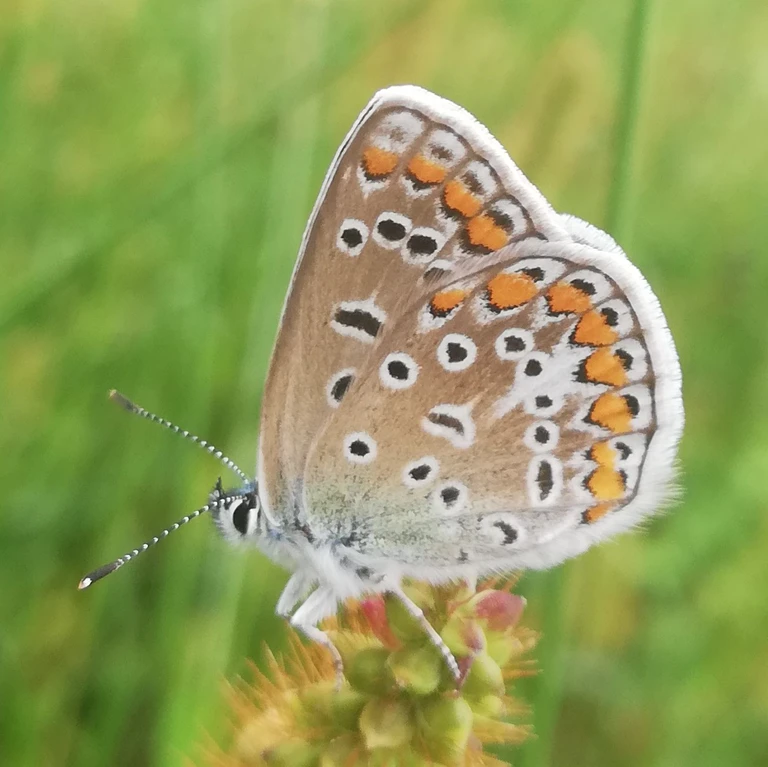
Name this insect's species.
Polyommatus icarus
